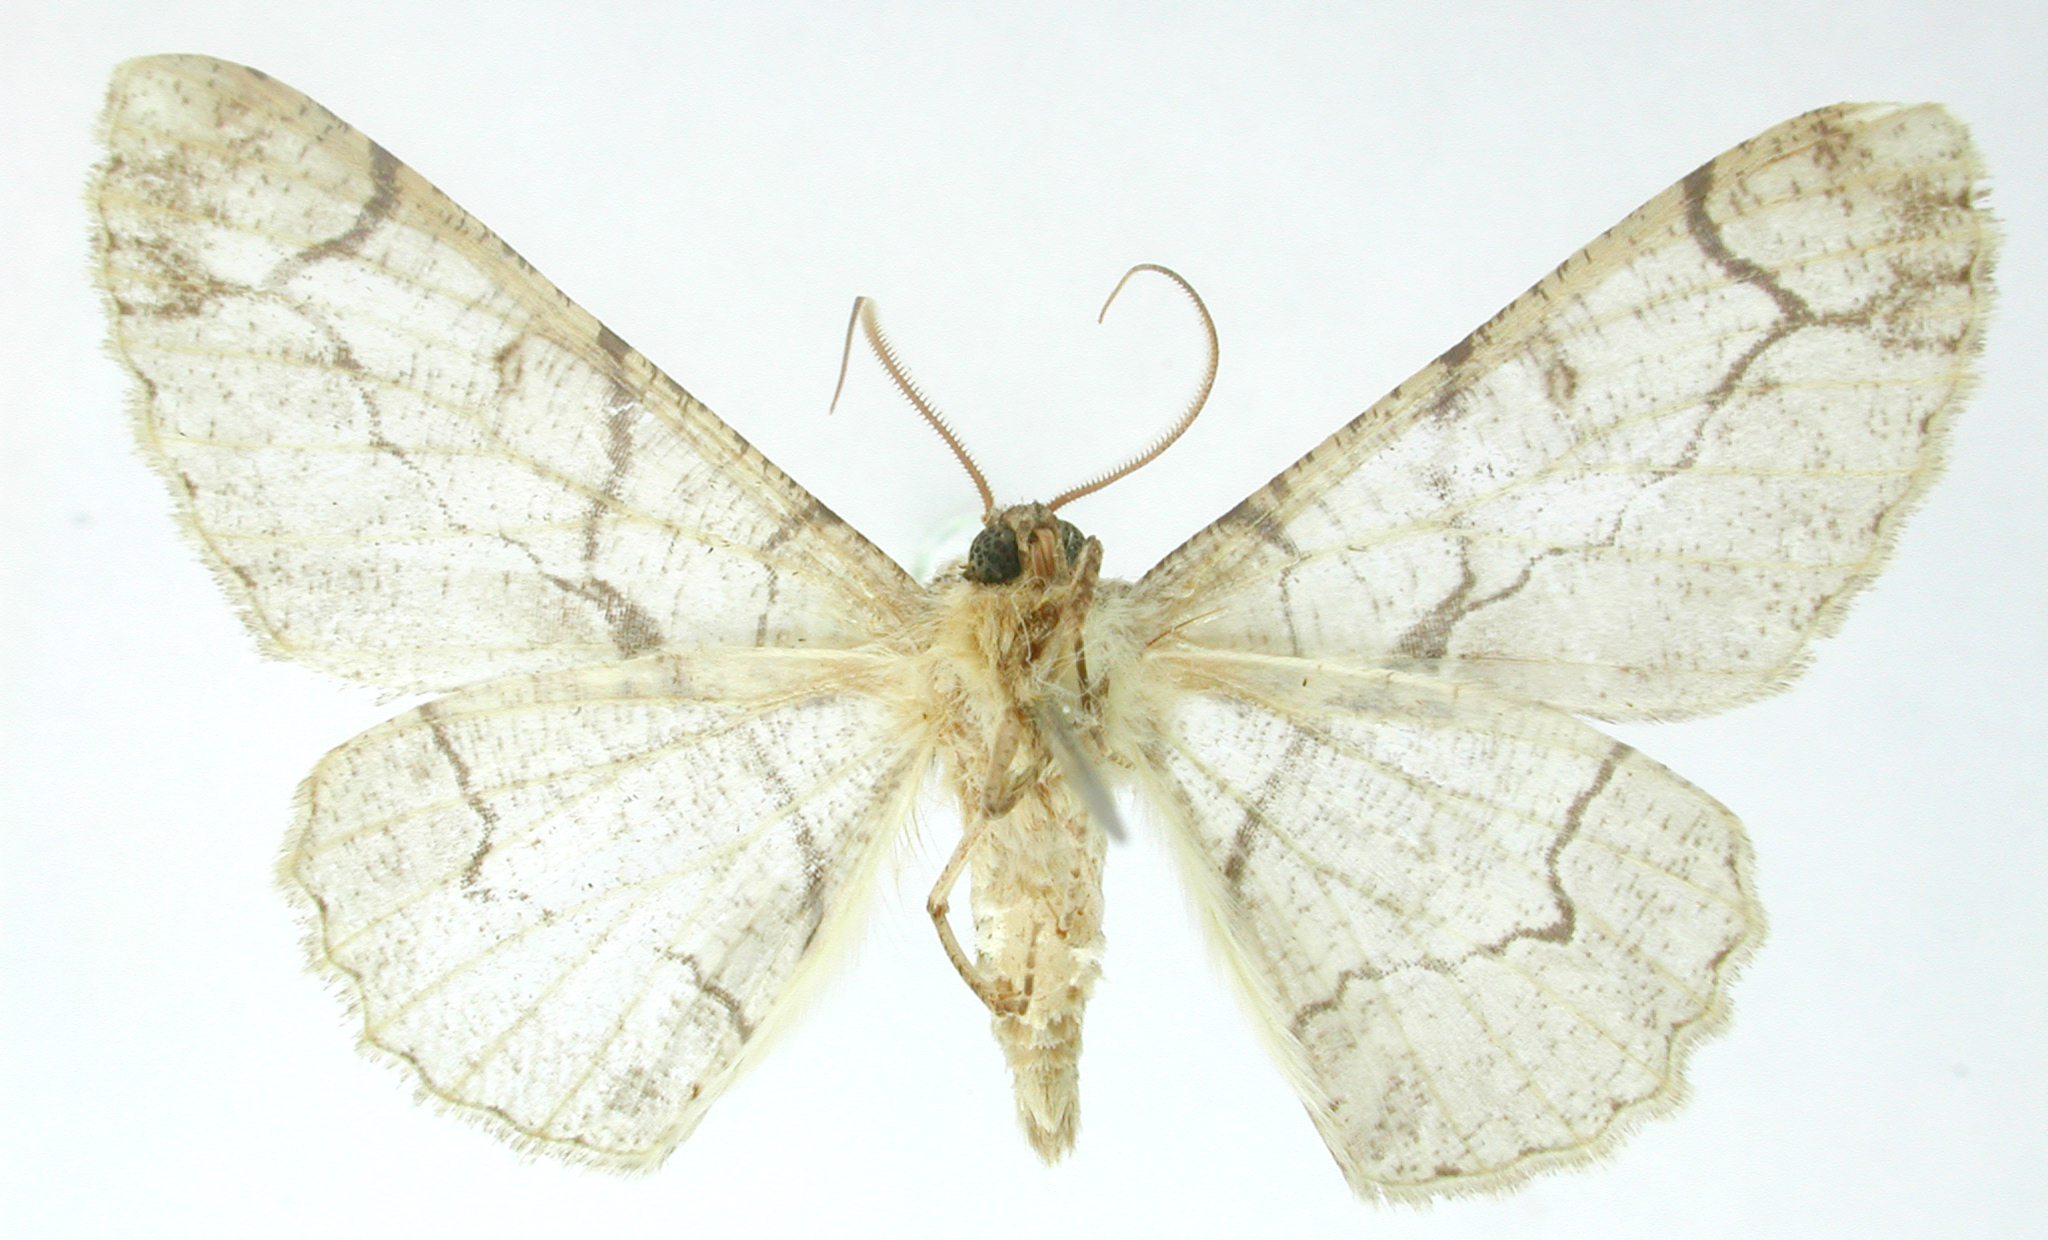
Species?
Boarmia aztecaria
